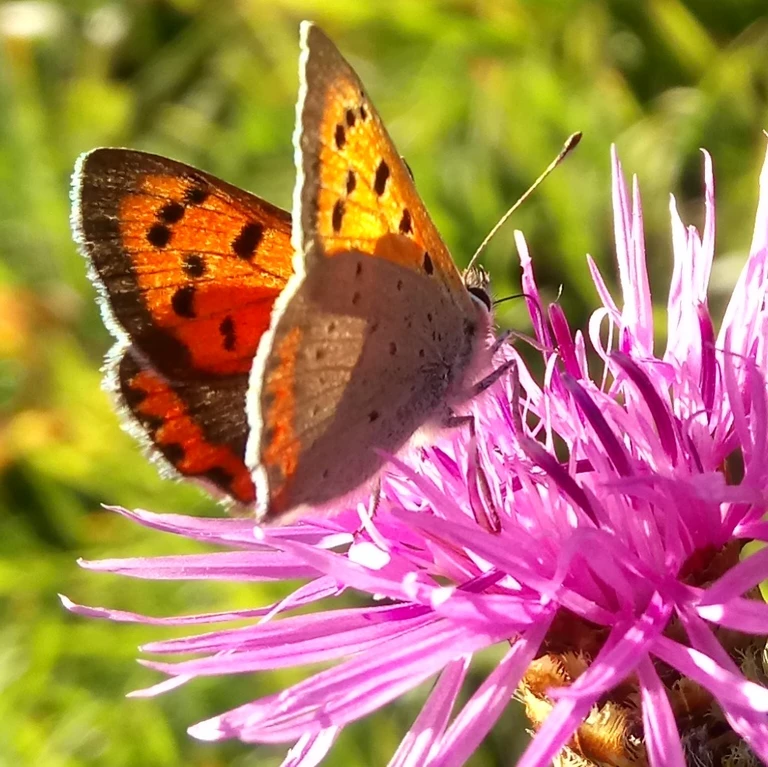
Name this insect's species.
Lycaena phlaeas
